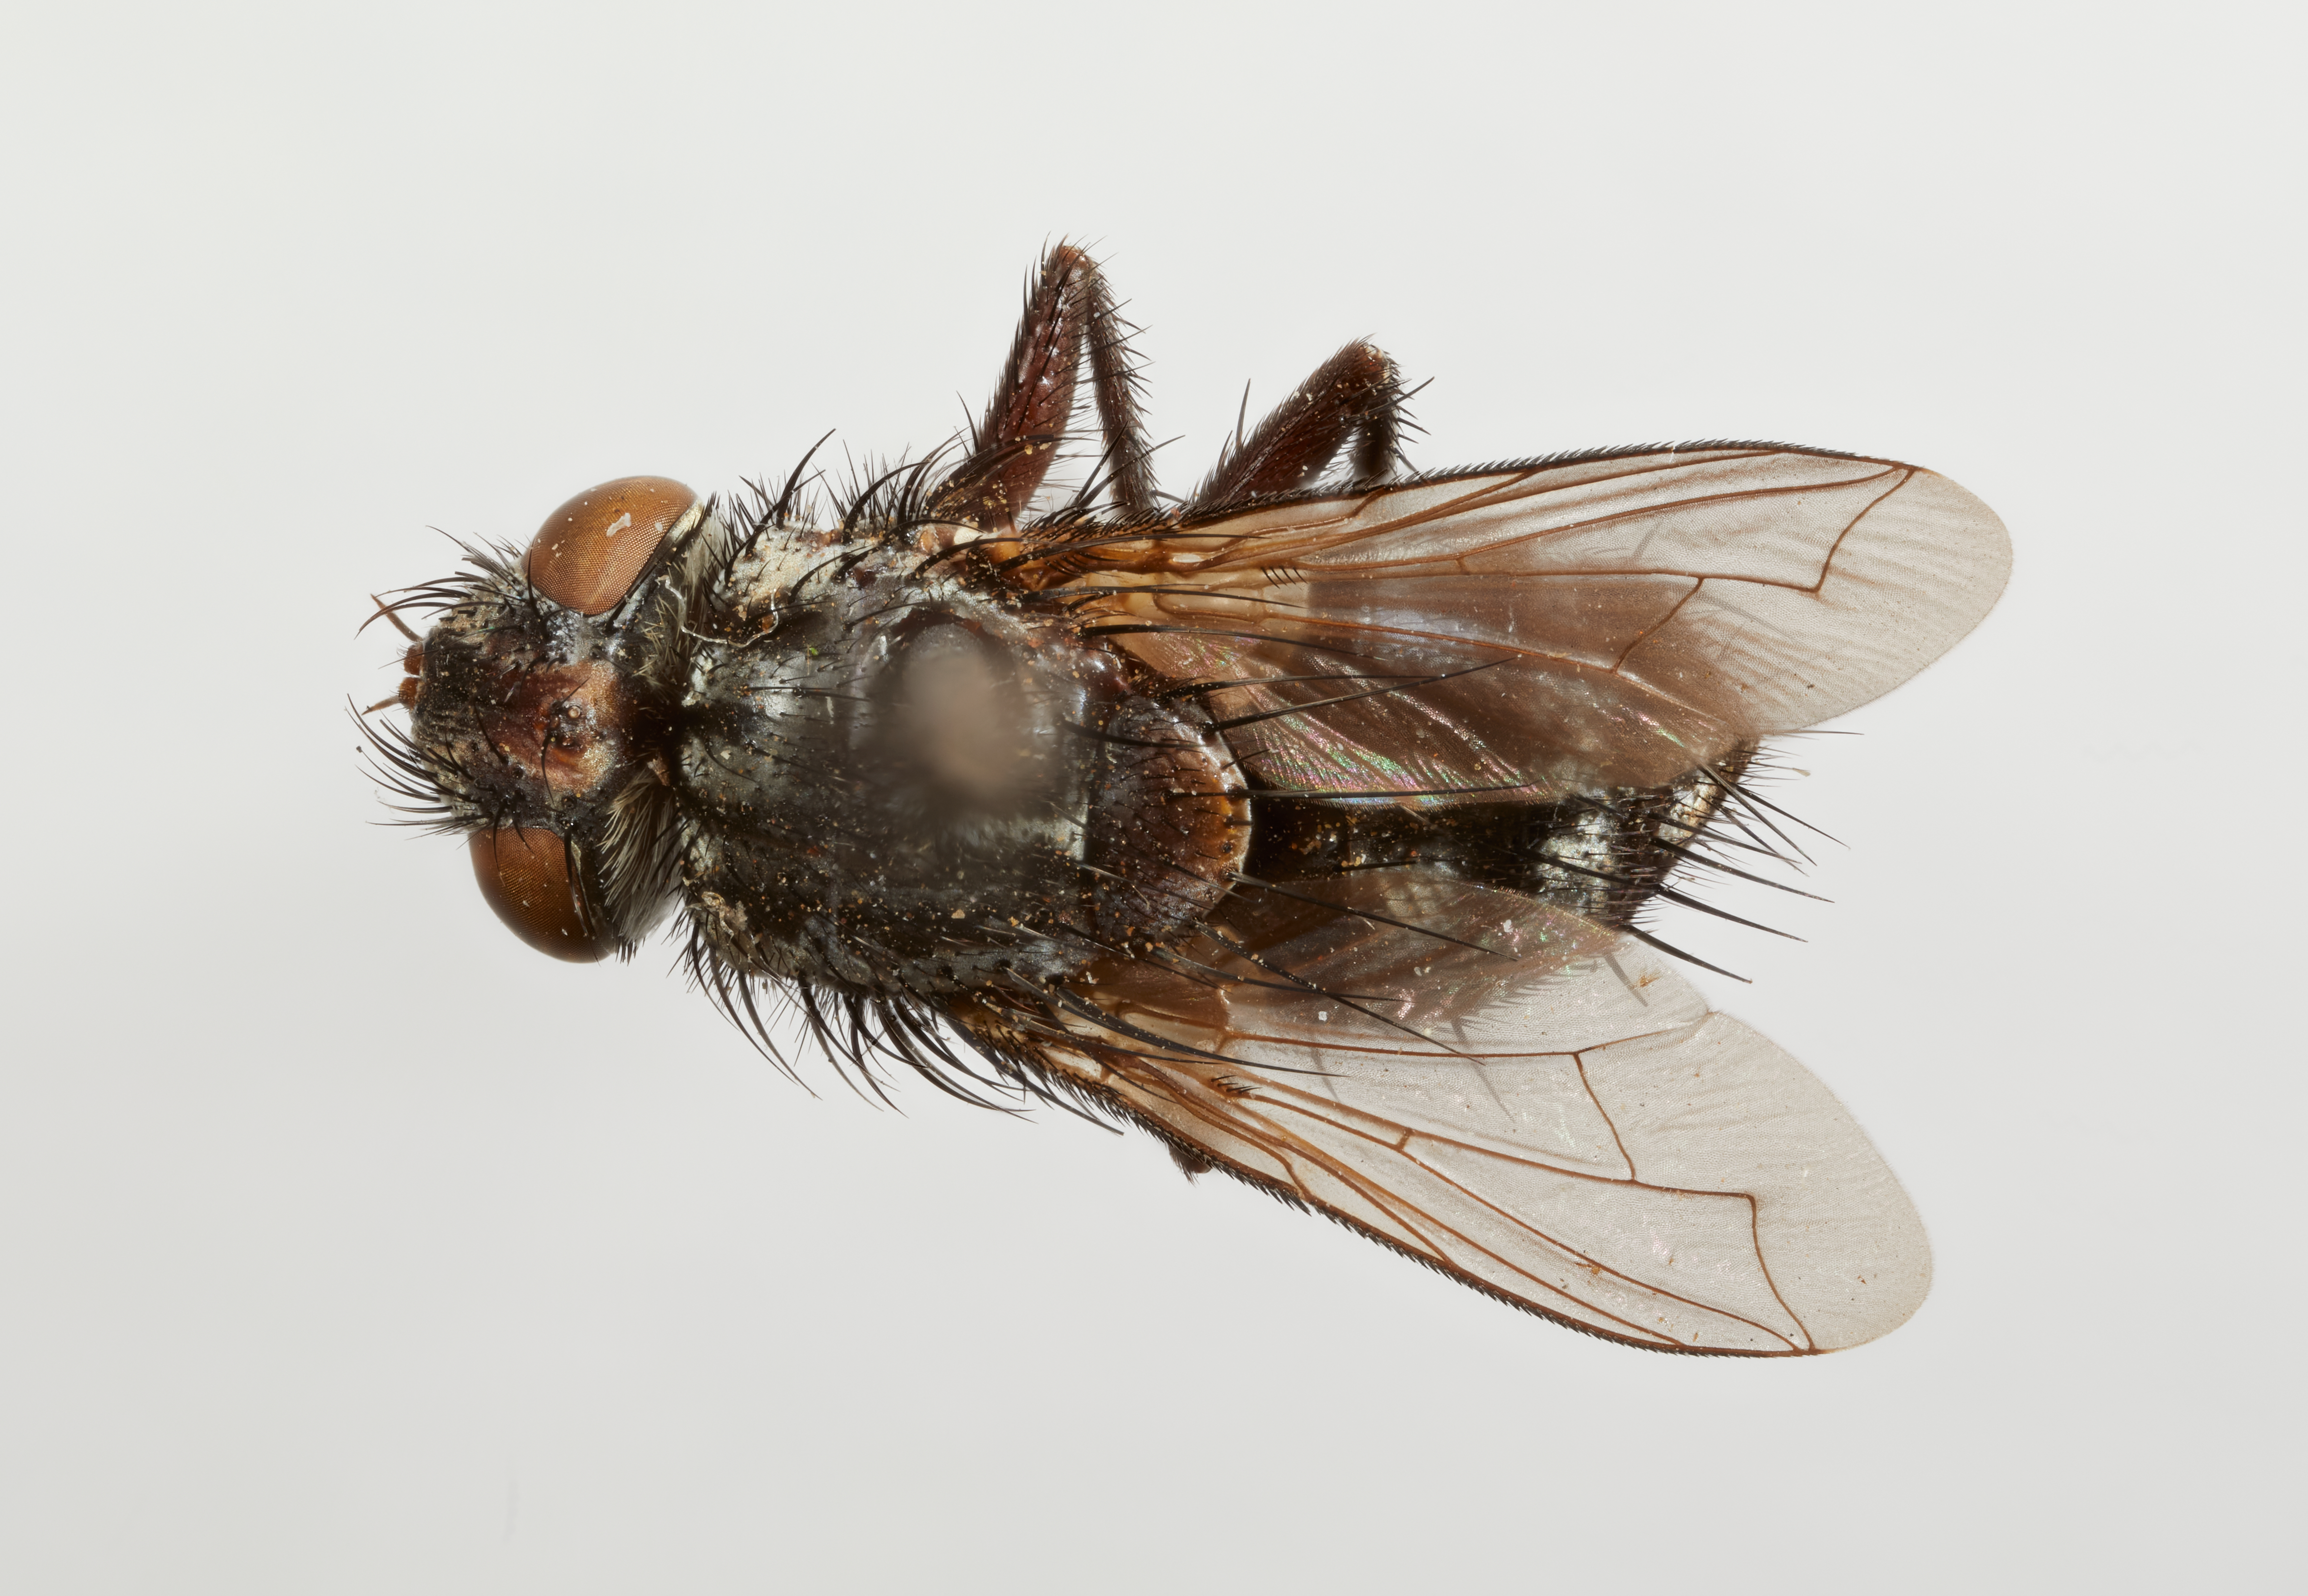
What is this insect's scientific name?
Valpogonia similis
